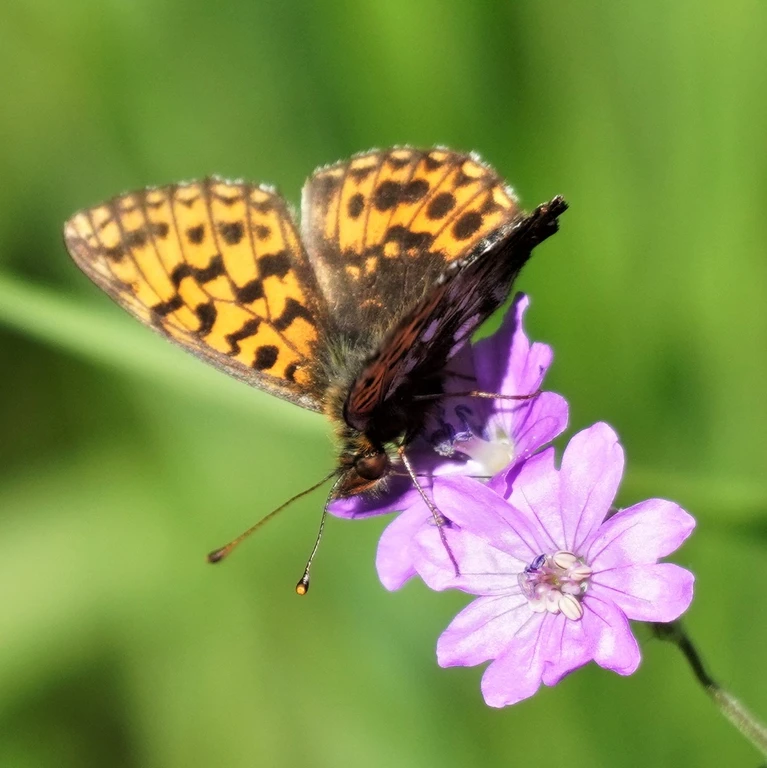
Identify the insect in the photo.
Boloria dia
